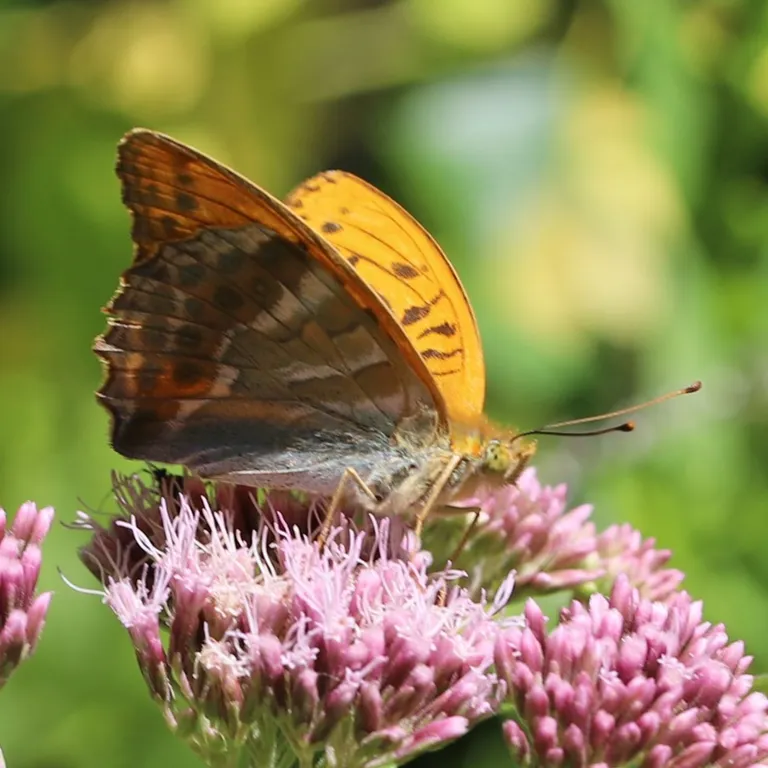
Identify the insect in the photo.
Argynnis paphia
